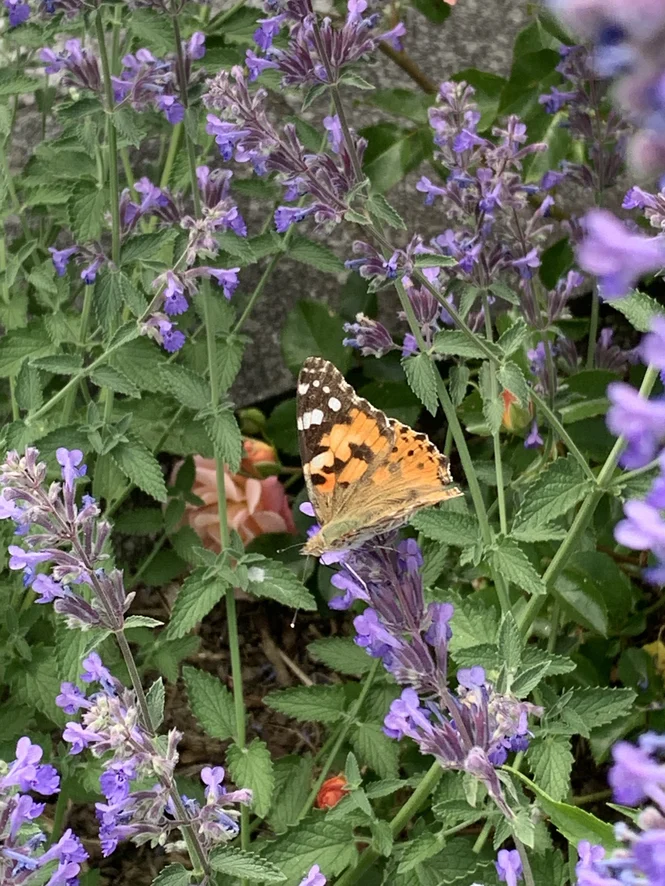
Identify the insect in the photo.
Vanessa cardui
